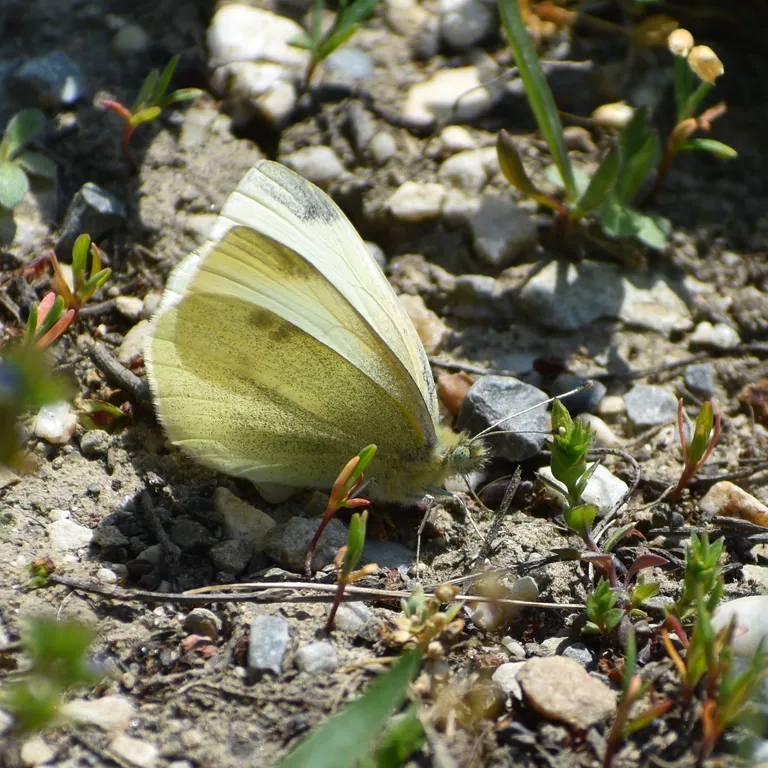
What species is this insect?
Pieris rapae
